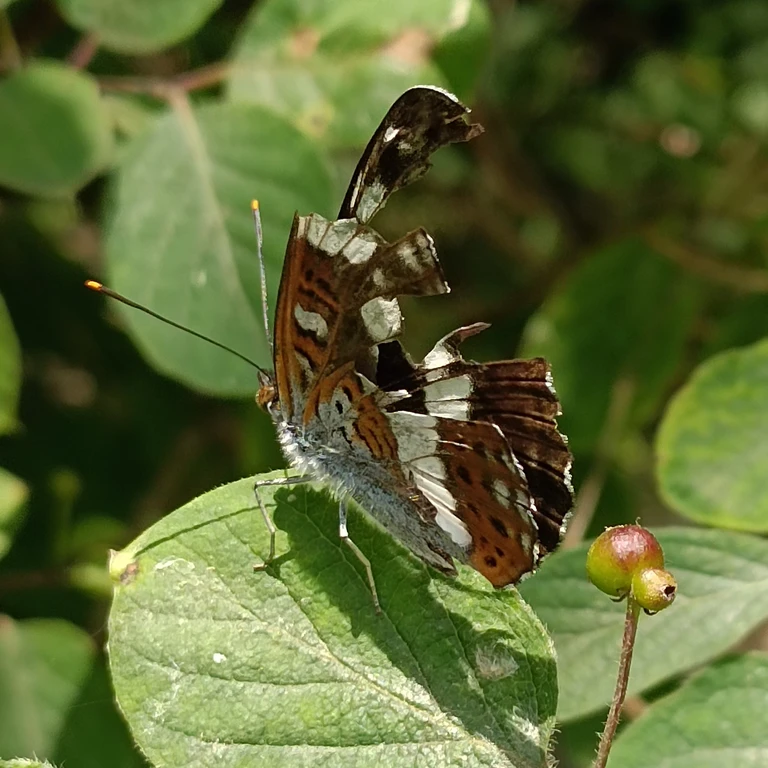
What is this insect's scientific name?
Limenitis camilla (also Ladoga camilla)
